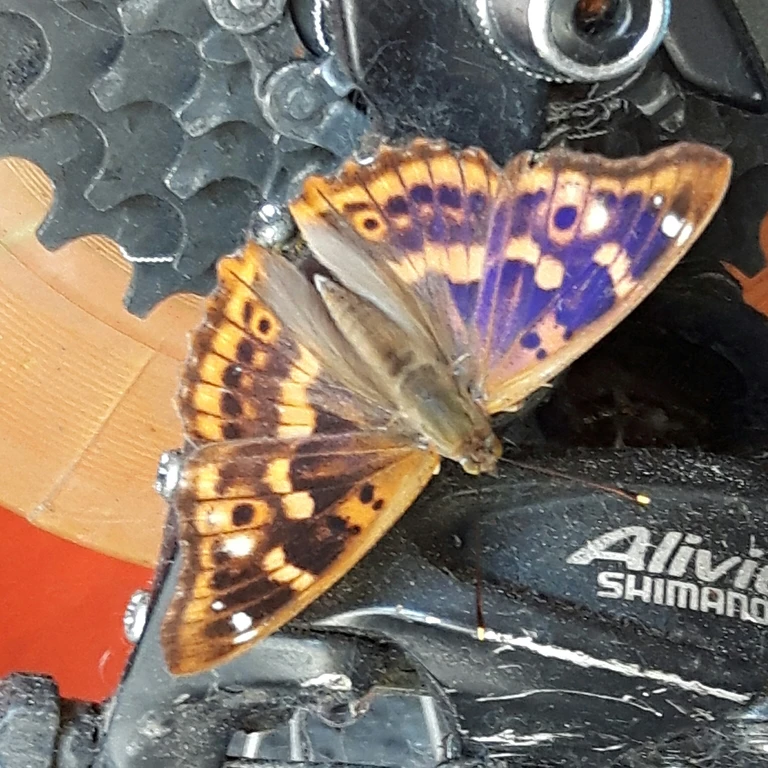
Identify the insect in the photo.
Apatura ilia
